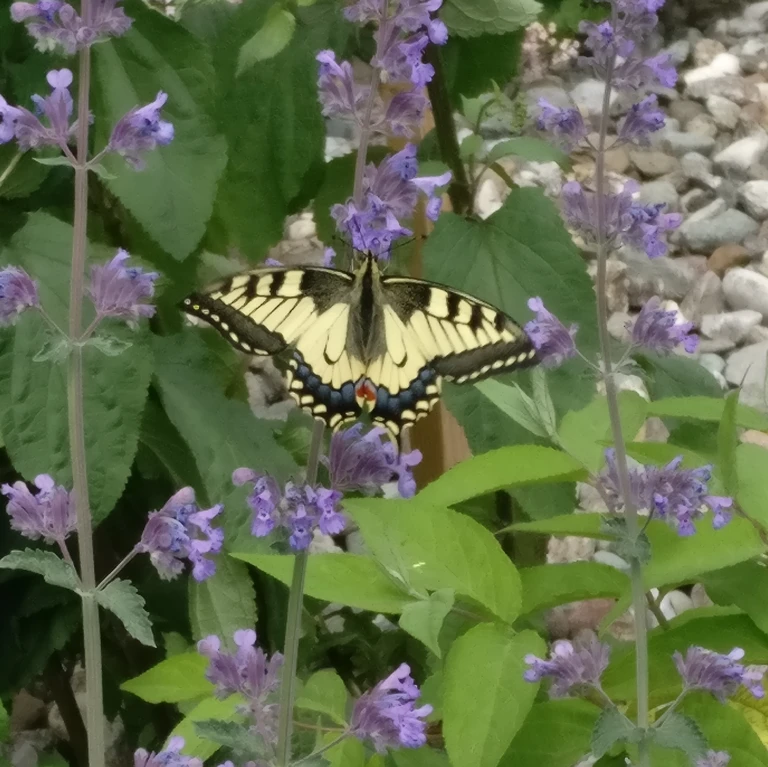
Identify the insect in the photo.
Papilio machaon
